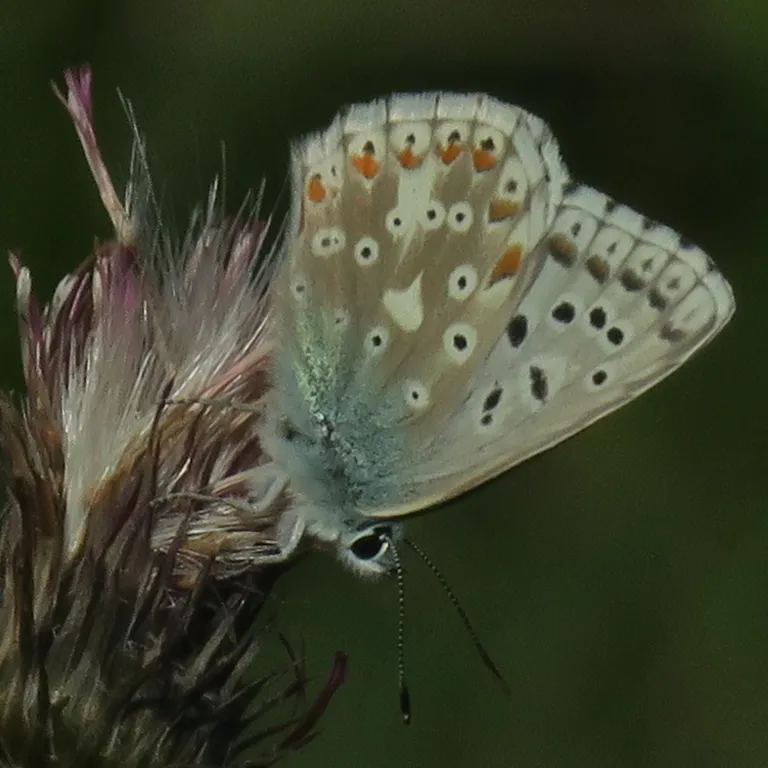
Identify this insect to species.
Lysandra coridon
